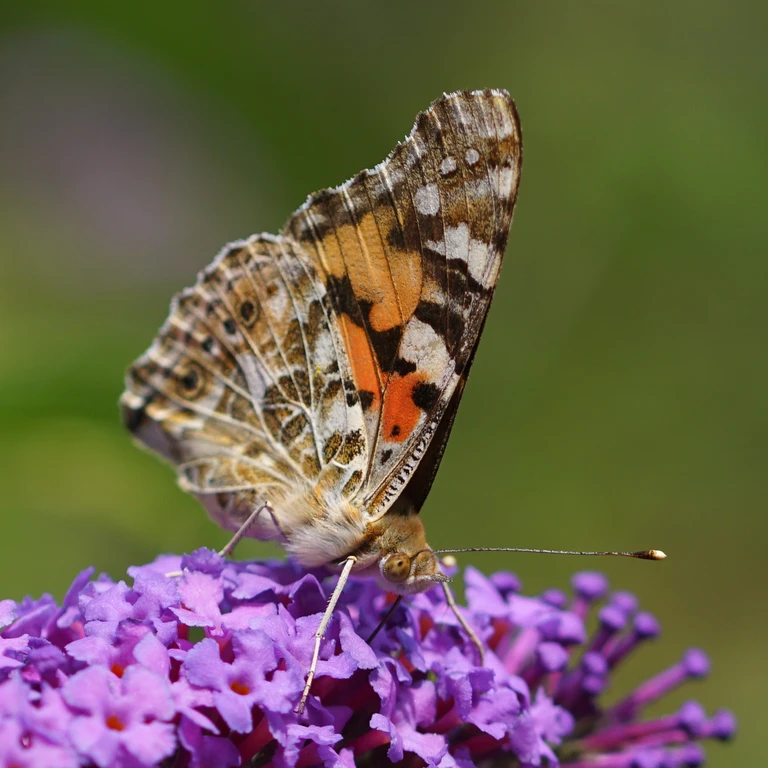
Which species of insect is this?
Vanessa cardui
